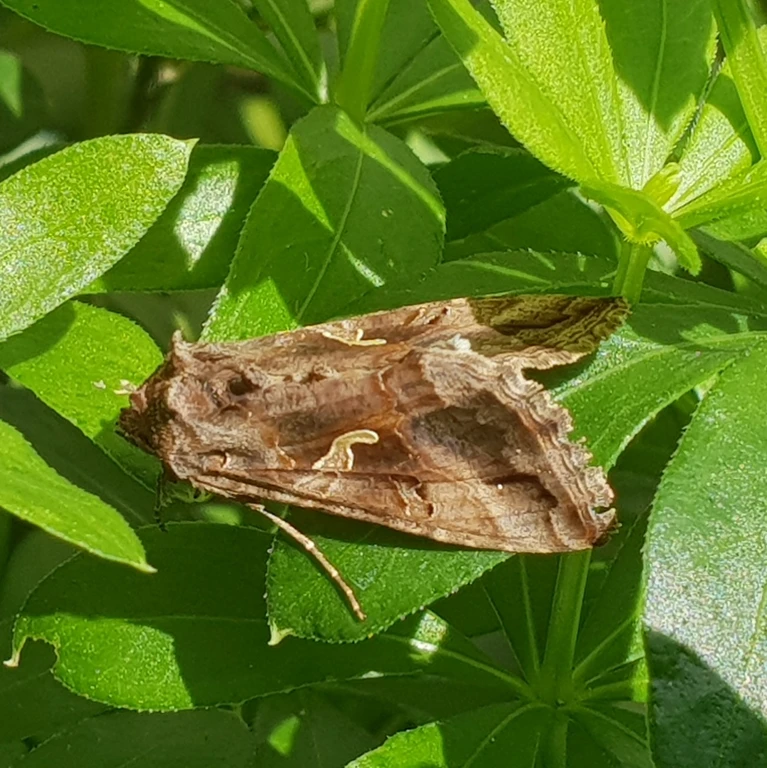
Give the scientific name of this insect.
Autographa gamma
